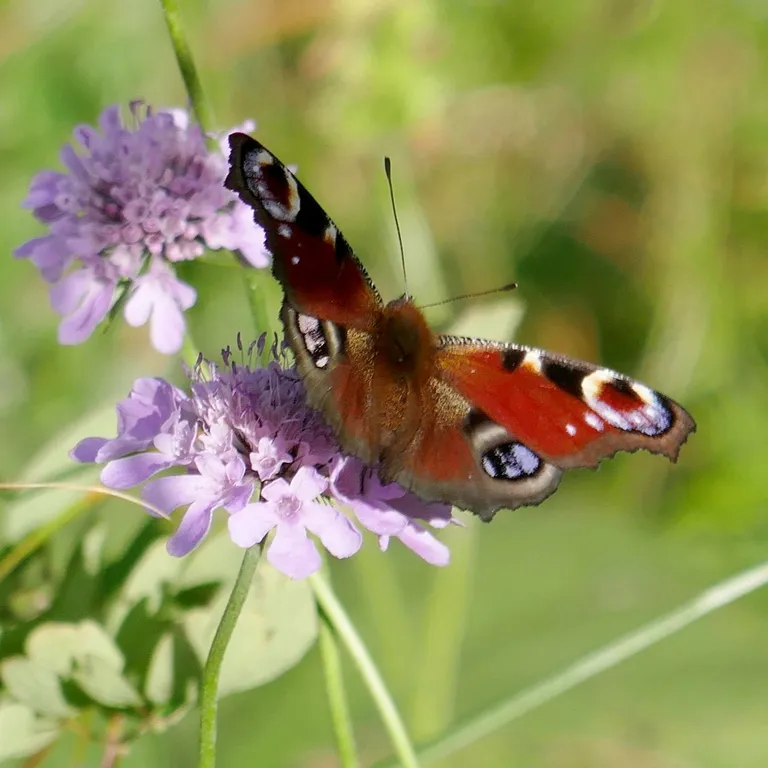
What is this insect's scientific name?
Aglais io
